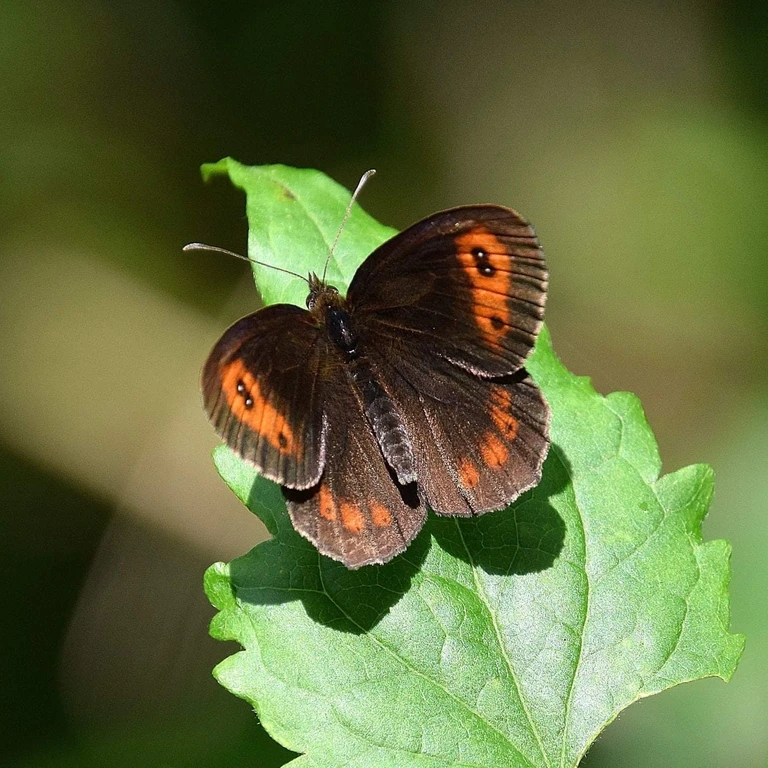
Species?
Erebia aethiops
